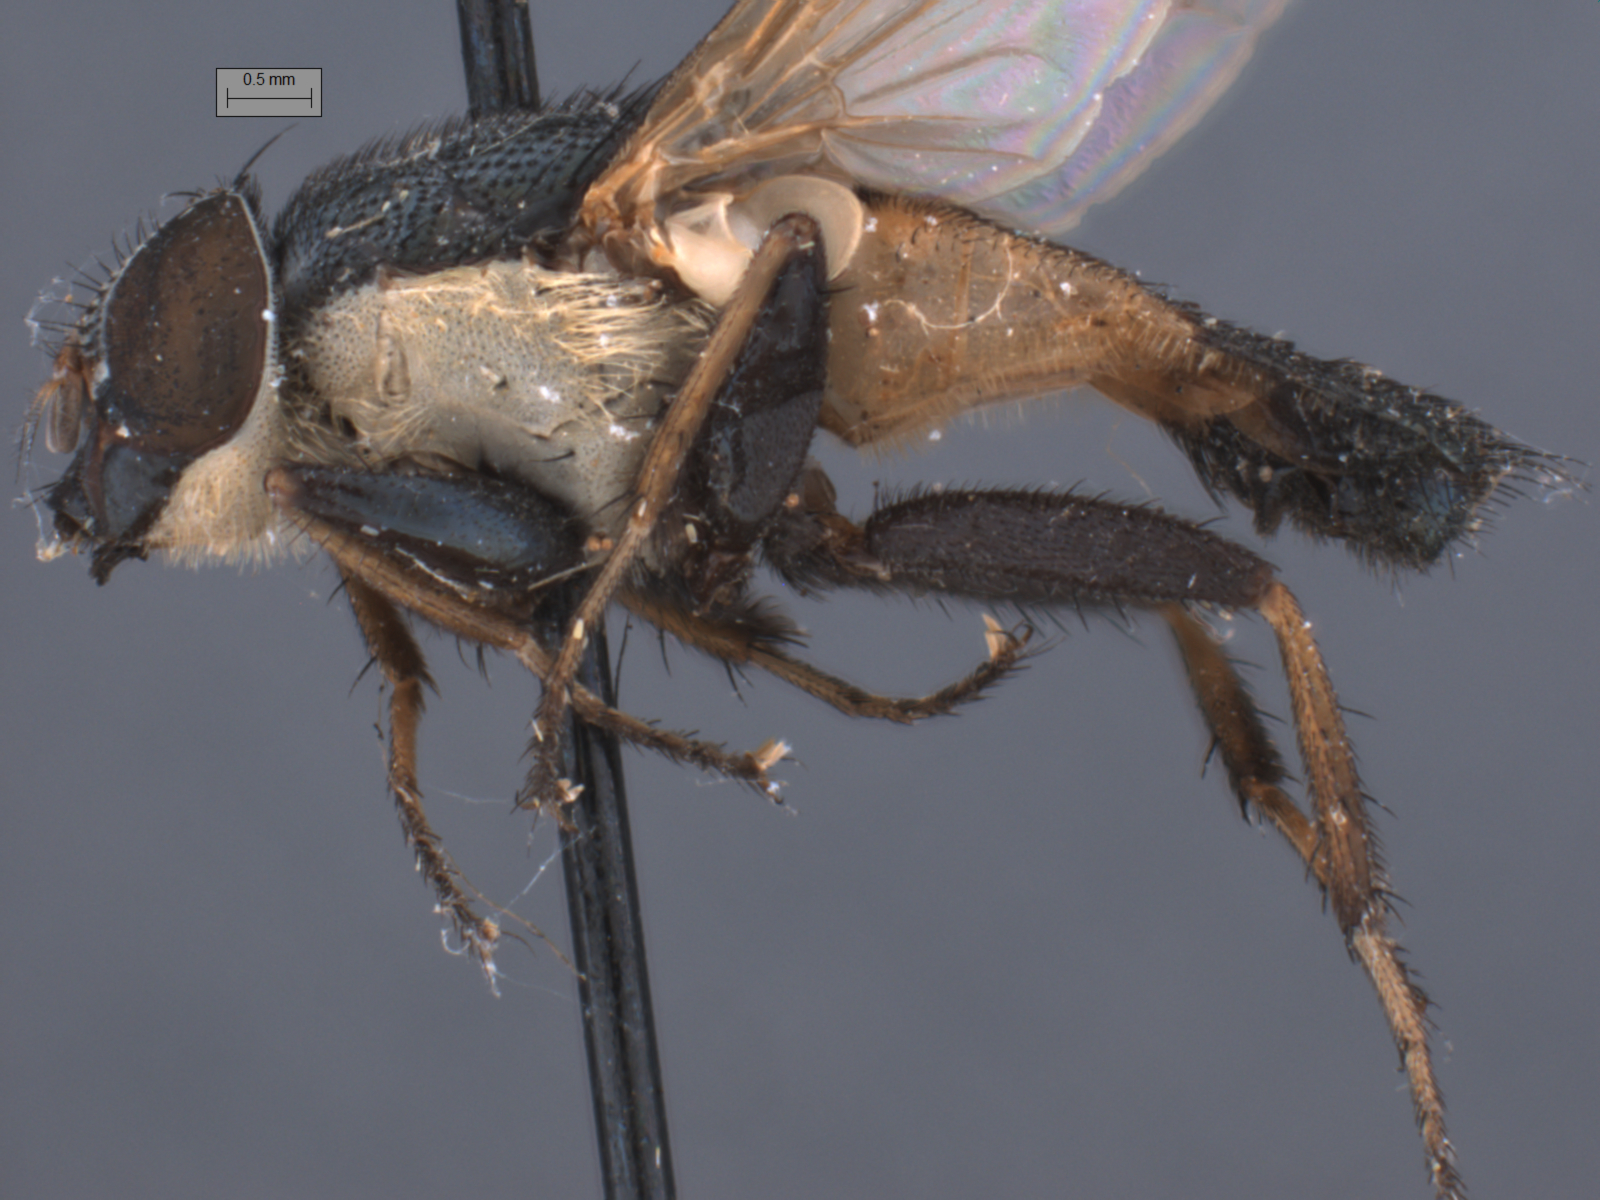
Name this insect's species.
Idiella mandarina
